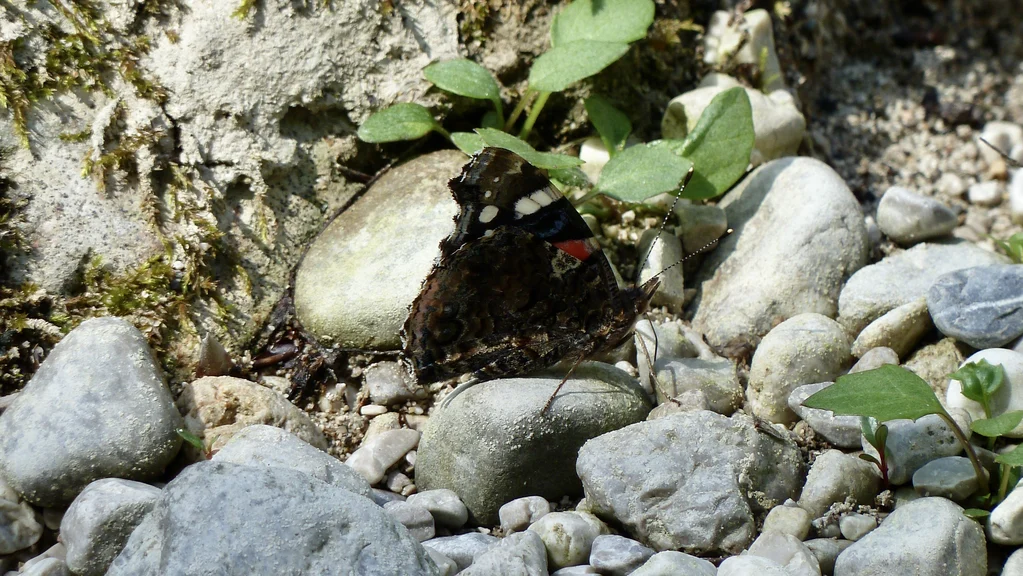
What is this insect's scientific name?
Vanessa atalanta
